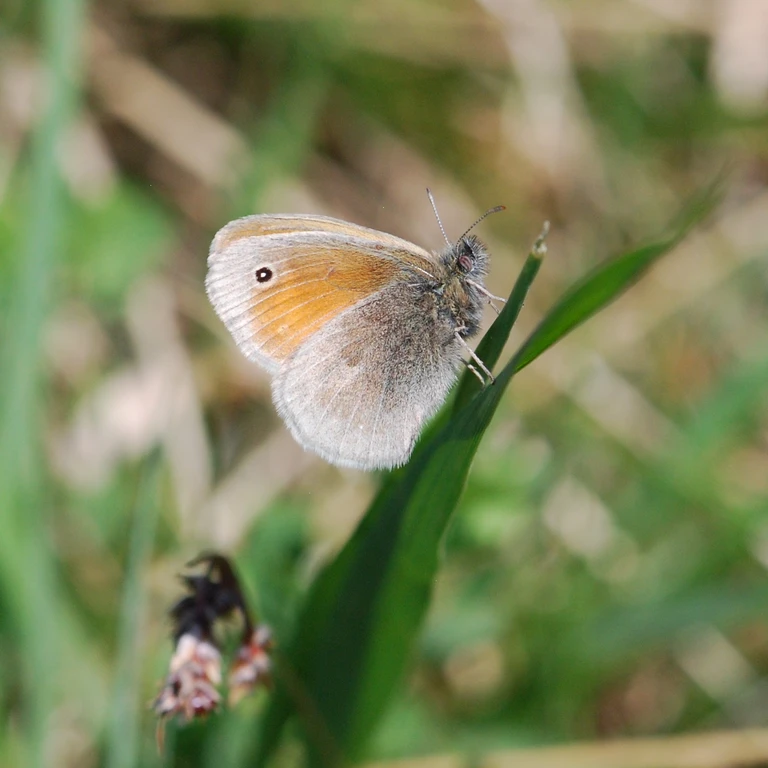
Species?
Coenonympha pamphilus
